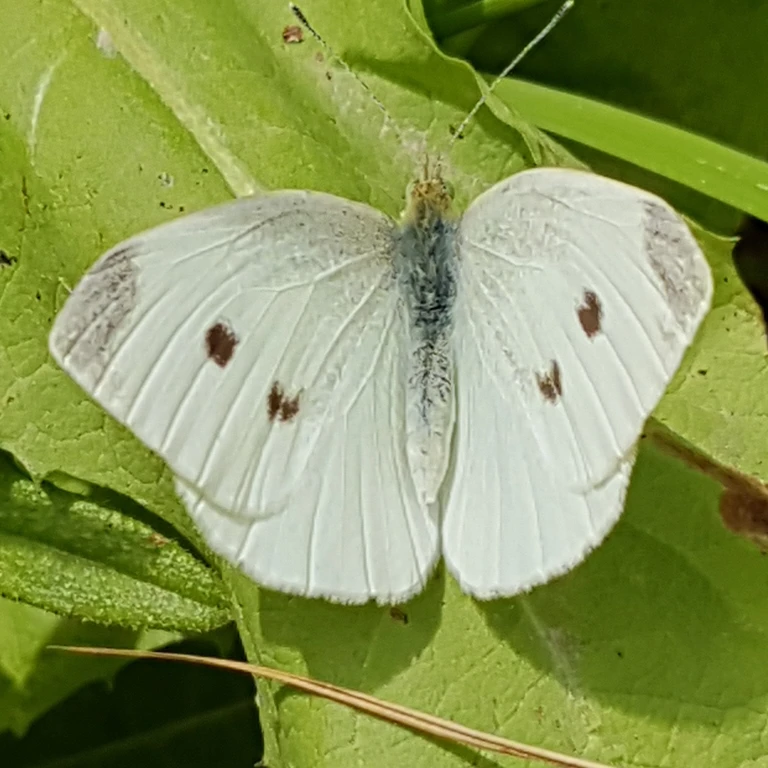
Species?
Pieris rapae
